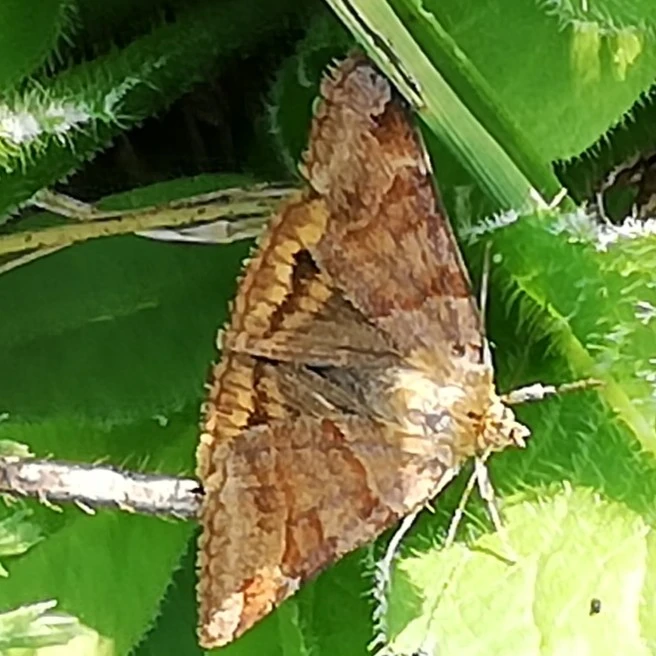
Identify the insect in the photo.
Euclidia glyphica
